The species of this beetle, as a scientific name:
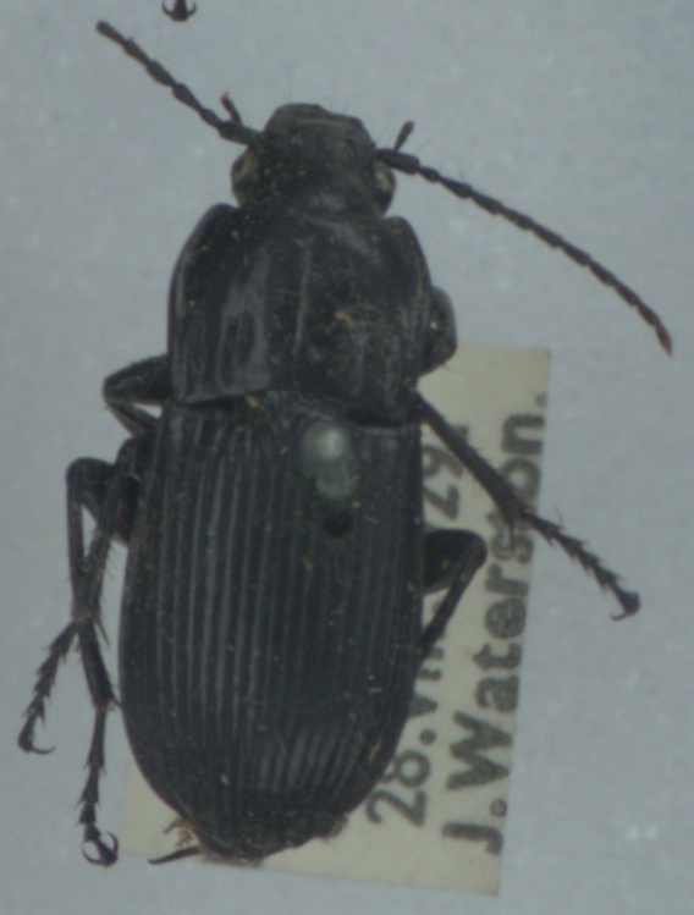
Abax parallelepipedus
